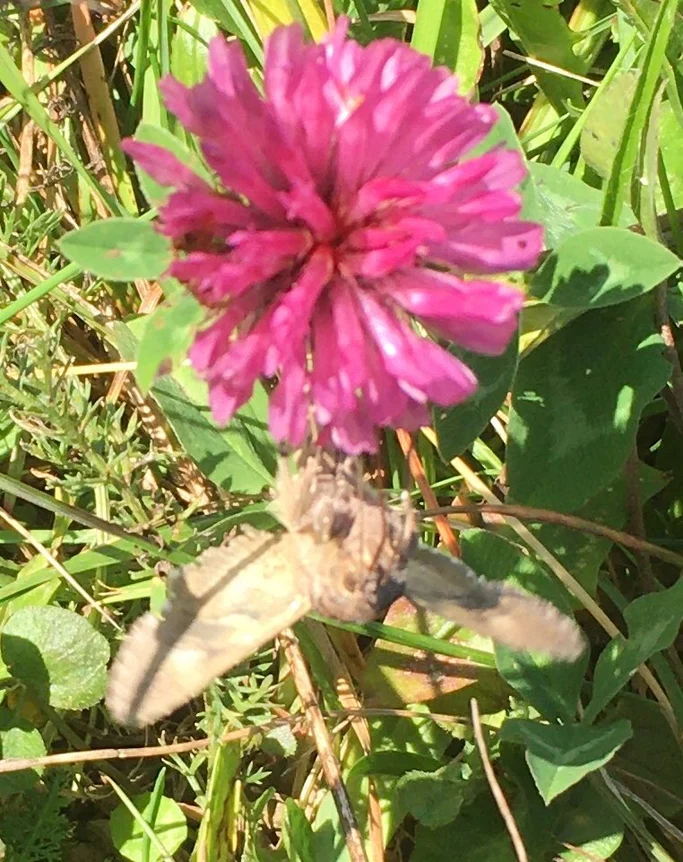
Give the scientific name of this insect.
Autographa gamma
